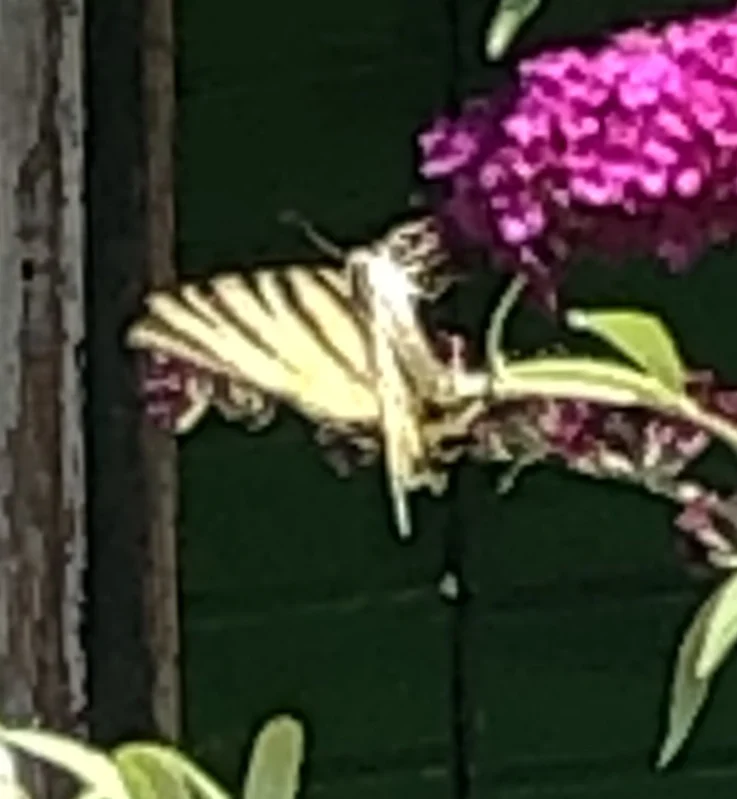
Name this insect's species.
Iphiclides podalirius
